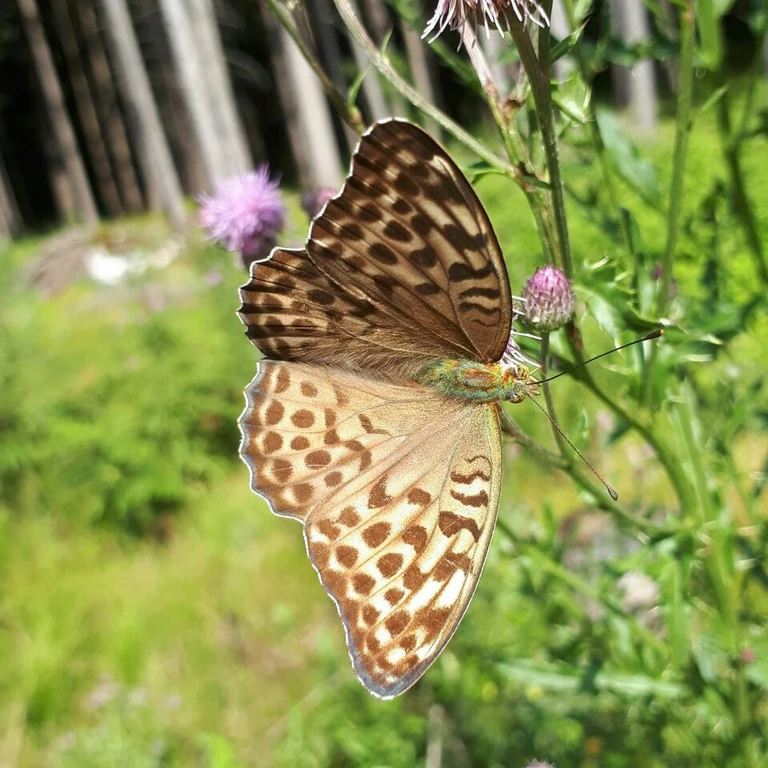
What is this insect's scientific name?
Argynnis paphia
